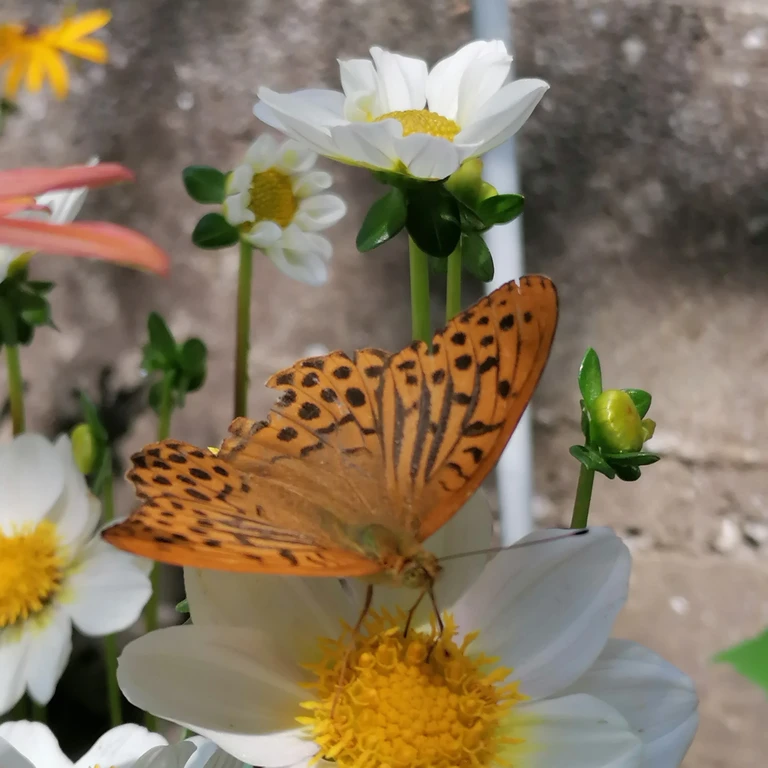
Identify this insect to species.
Argynnis paphia
